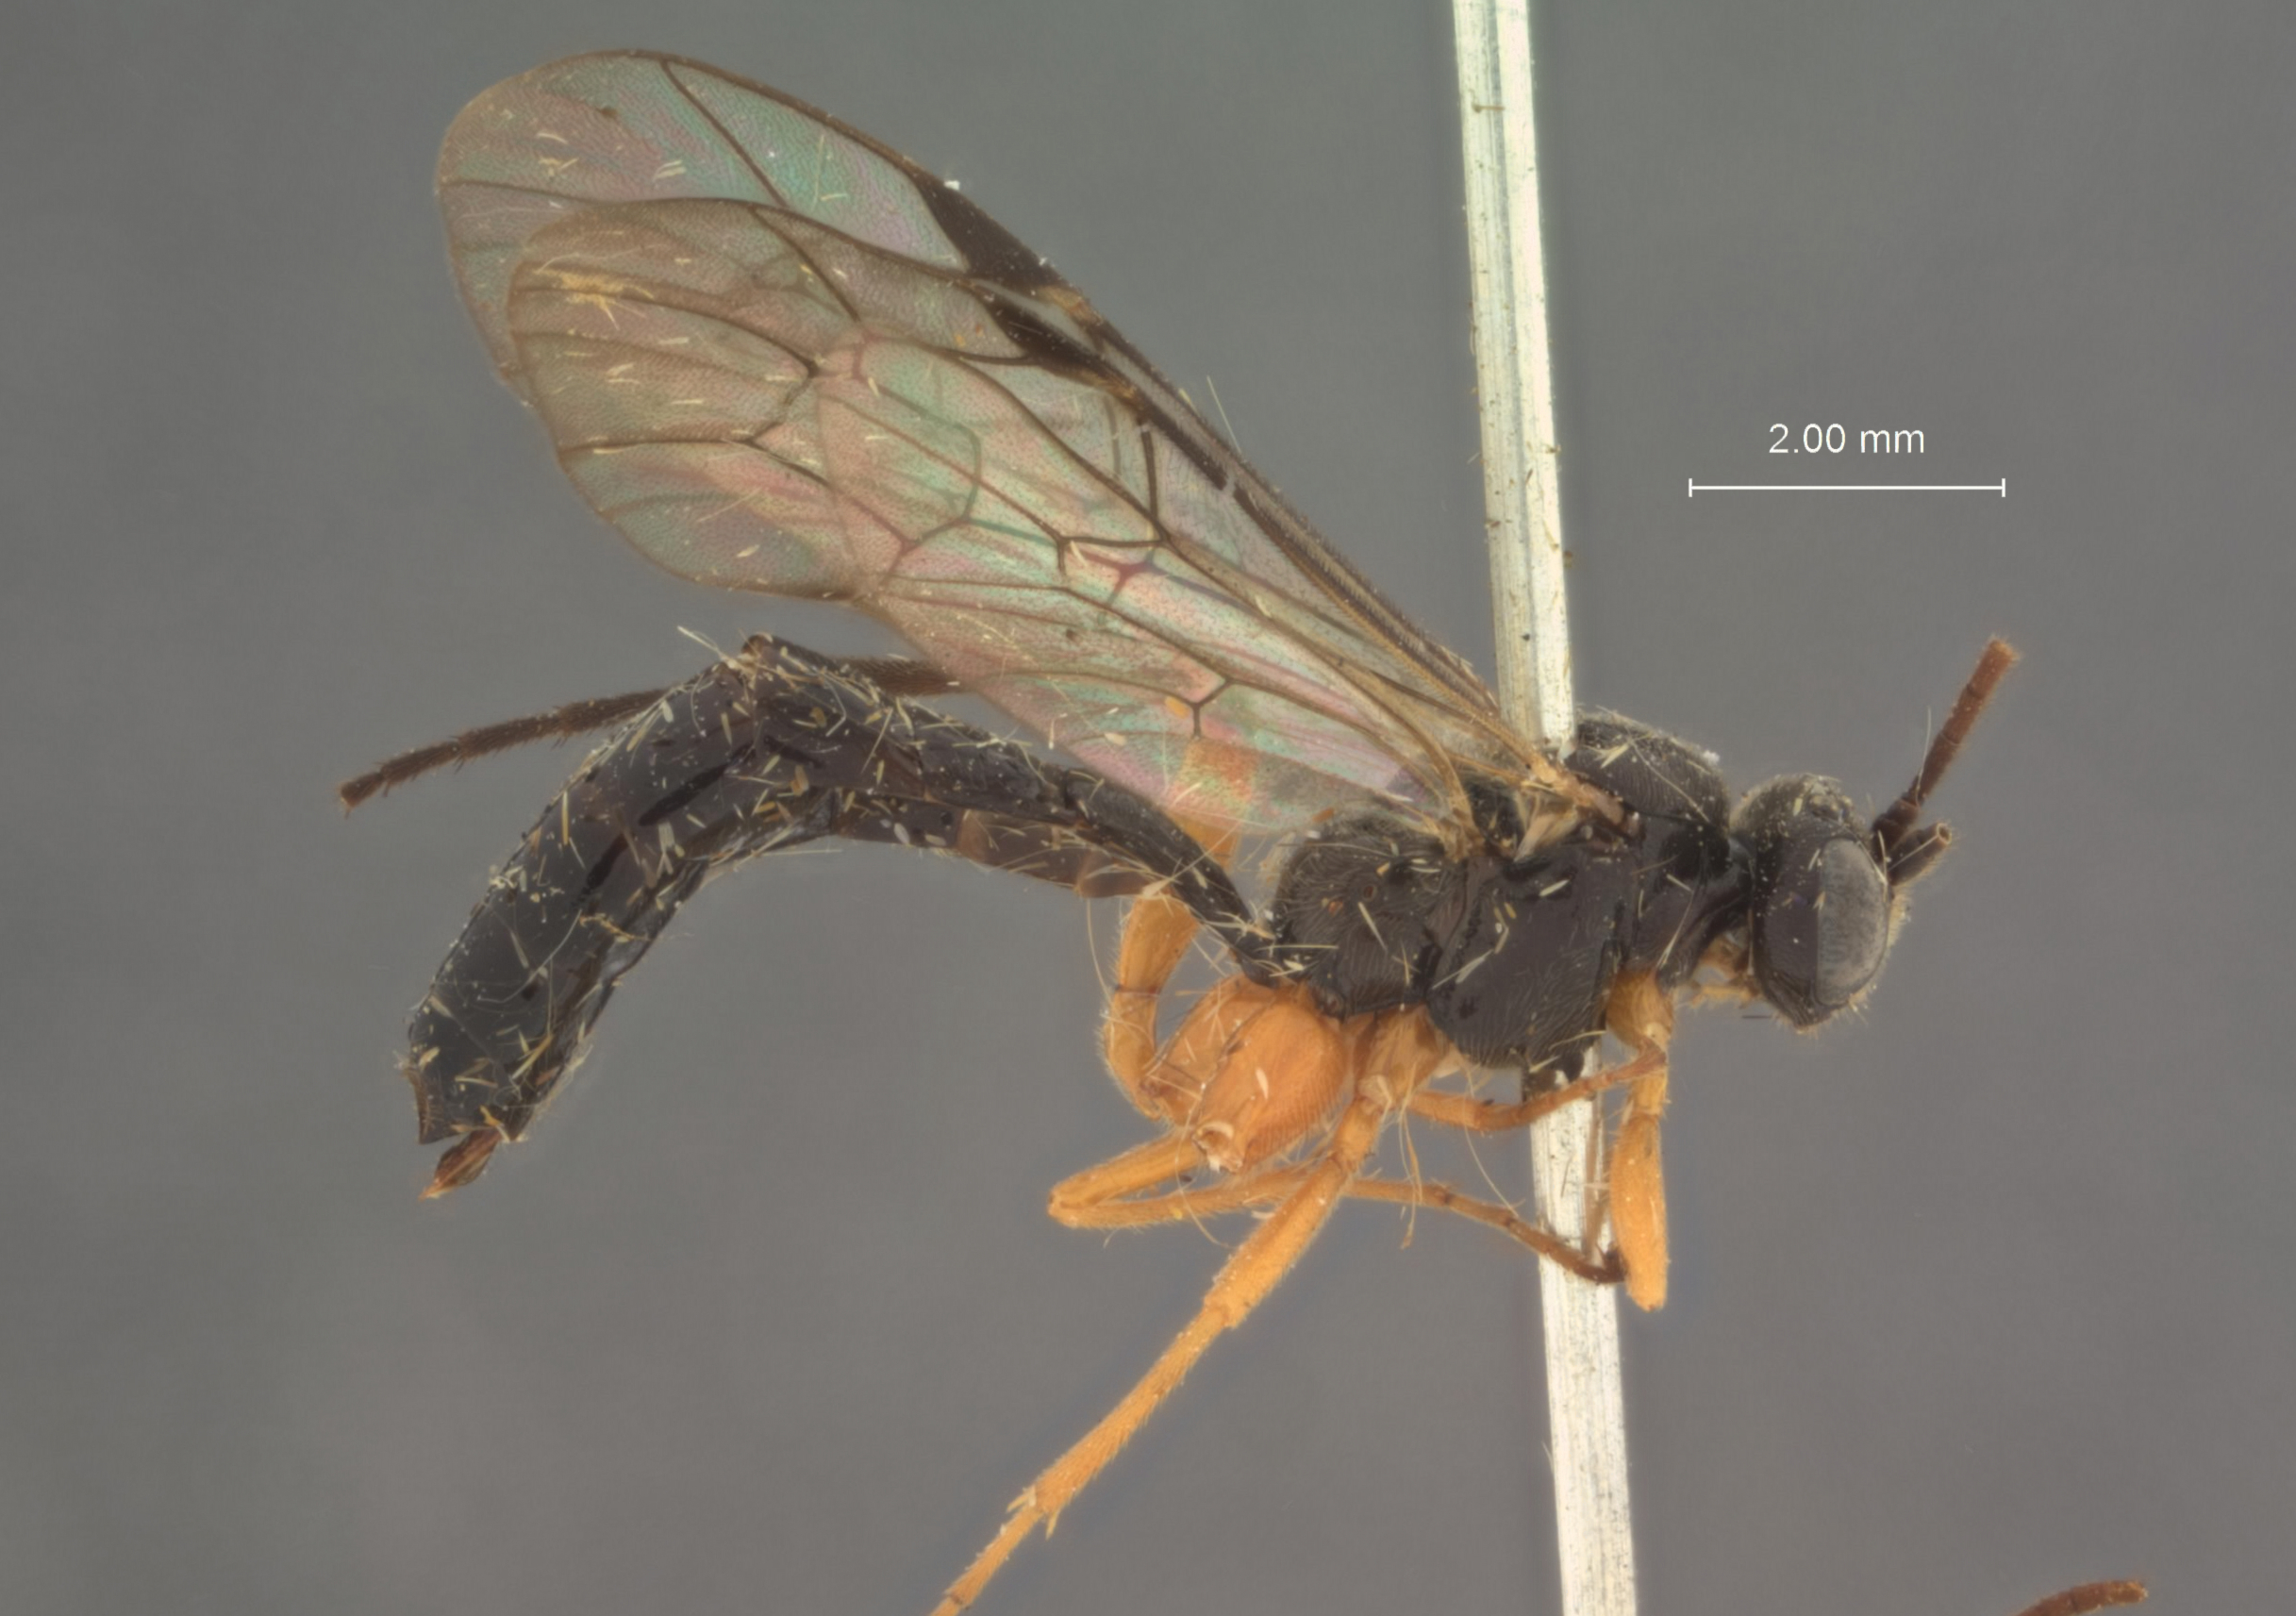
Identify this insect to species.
Xenoschesis gracilis
